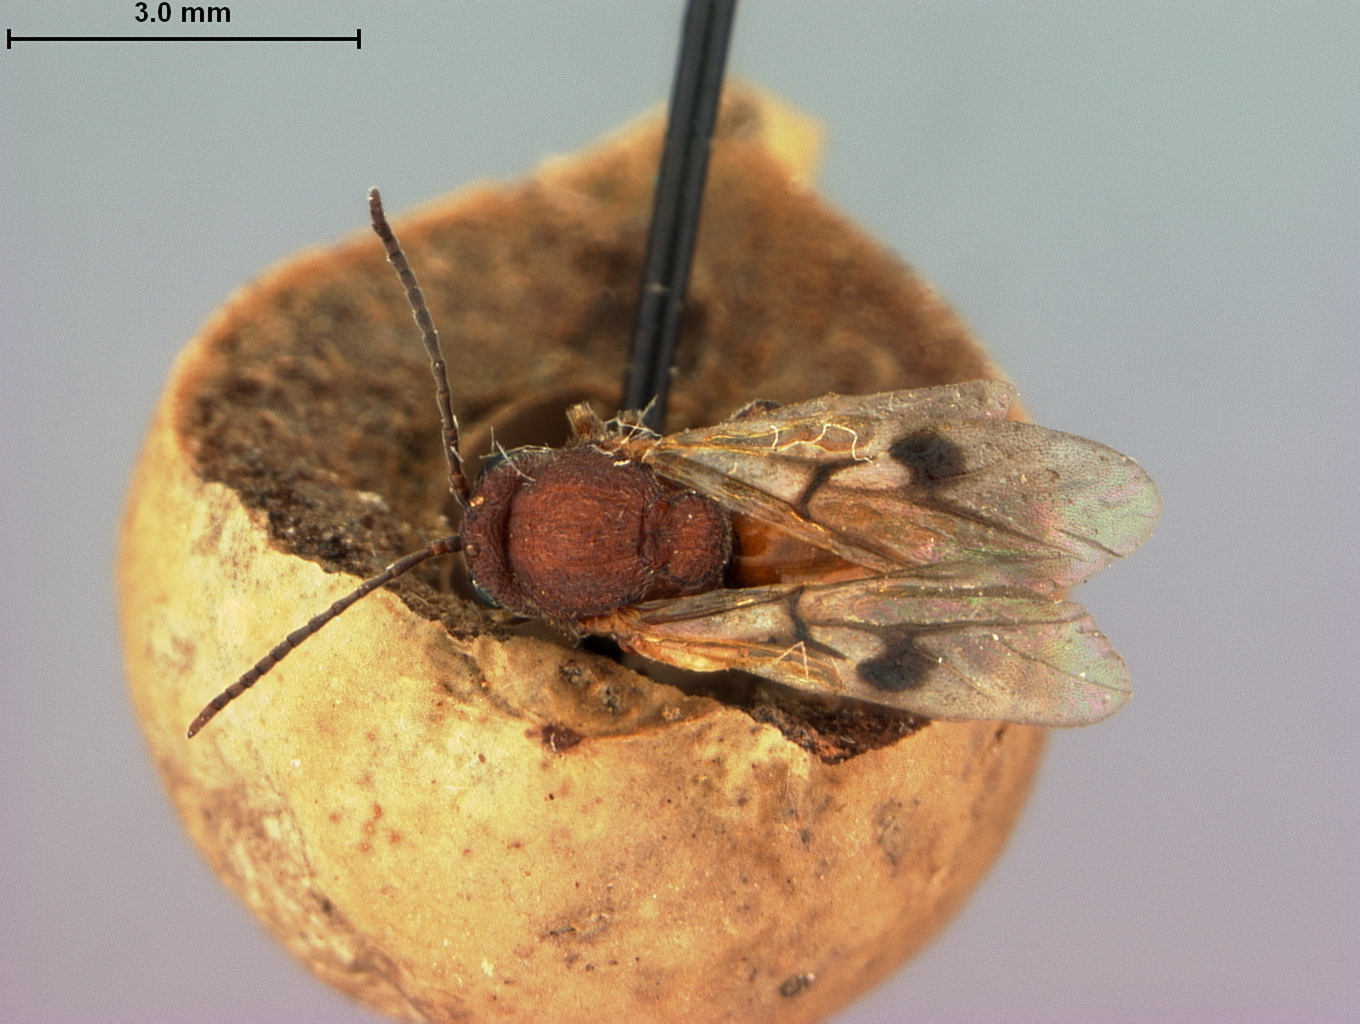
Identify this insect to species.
Amphibolips murata
